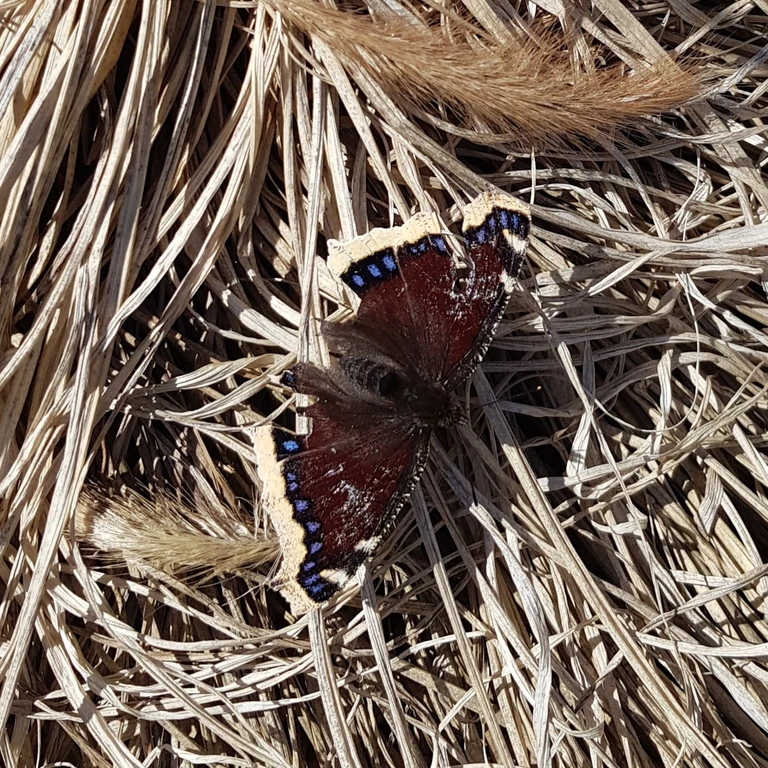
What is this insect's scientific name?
Nymphalis antiopa
